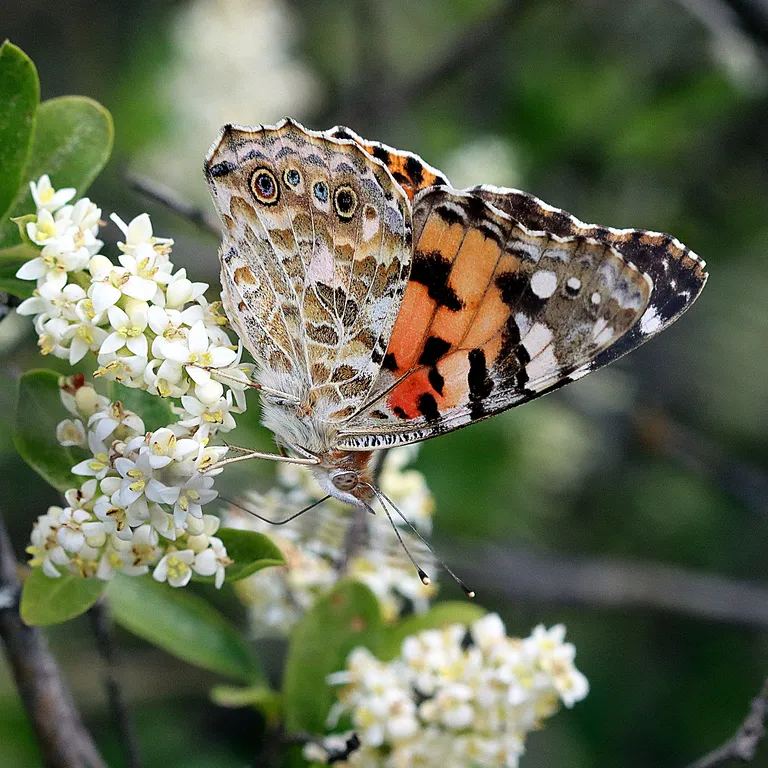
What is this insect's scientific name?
Vanessa cardui
